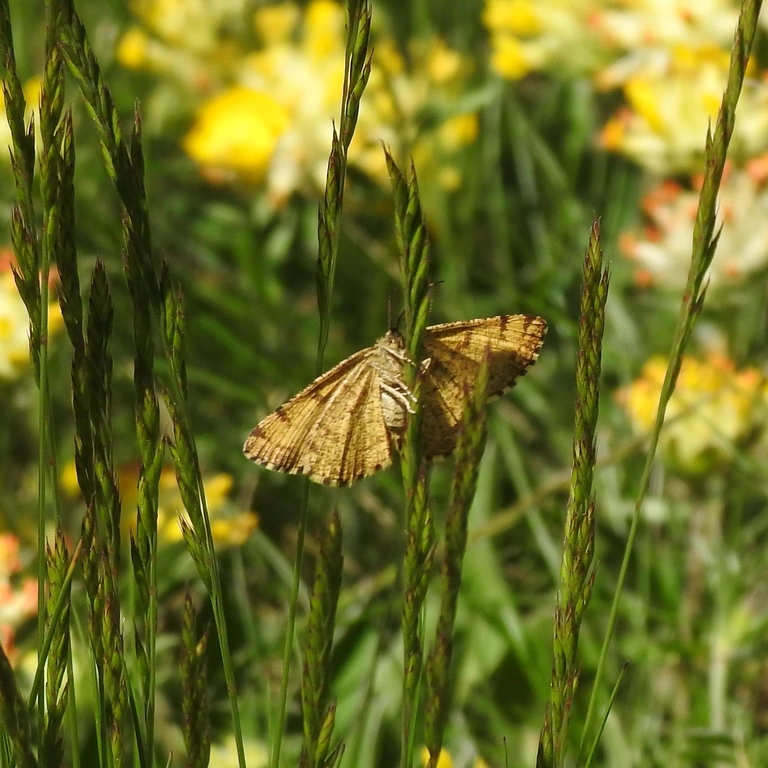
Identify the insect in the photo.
Ematurga atomaria
